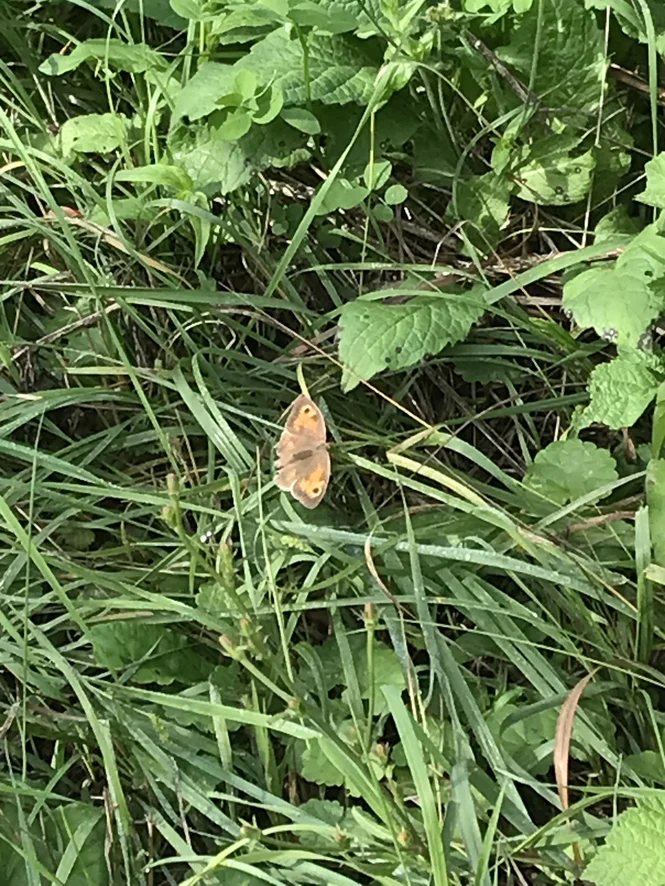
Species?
Maniola jurtina
